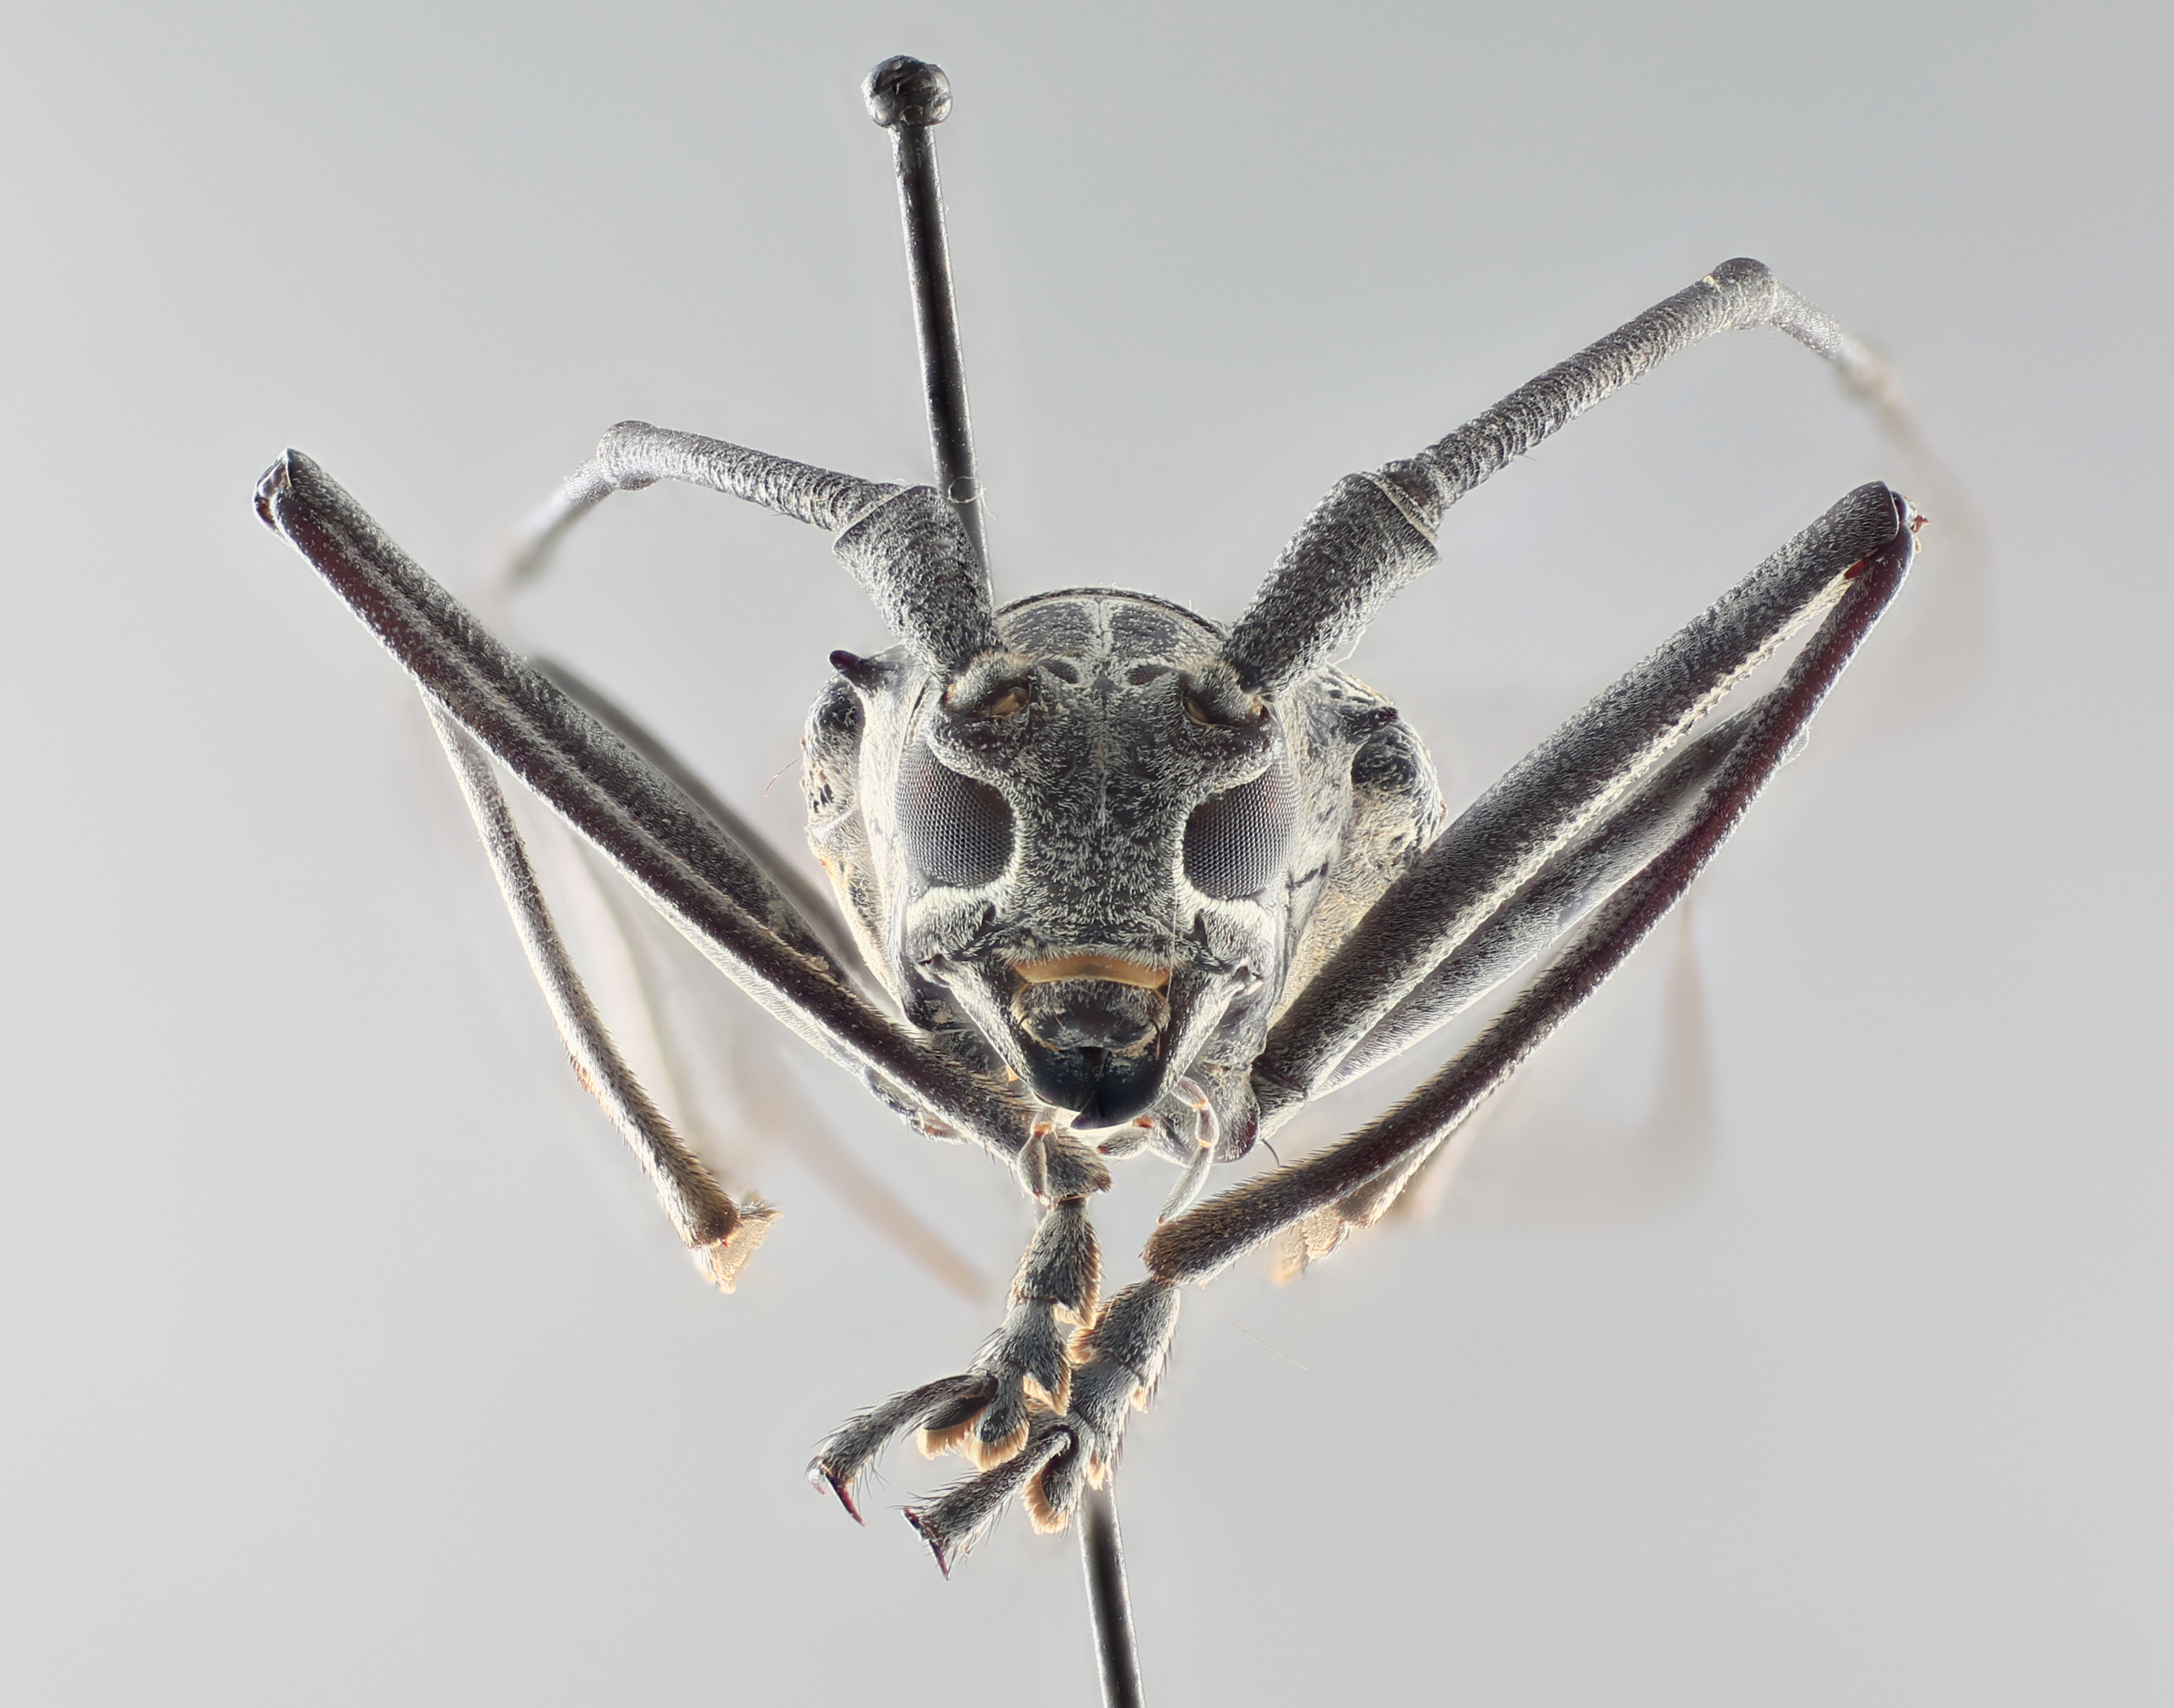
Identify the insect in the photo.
Taeniotes boliviensis
